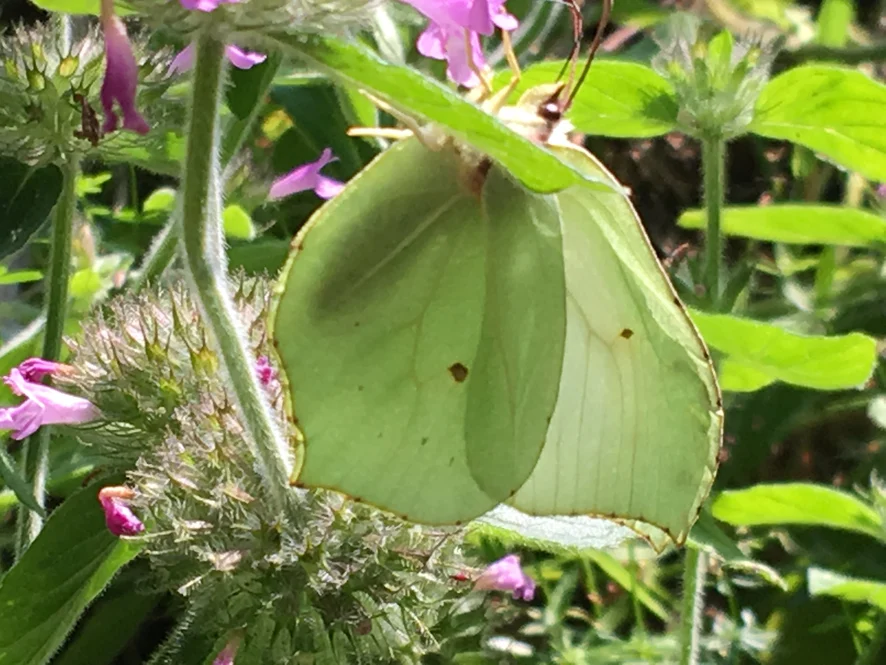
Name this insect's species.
Gonepteryx rhamni
